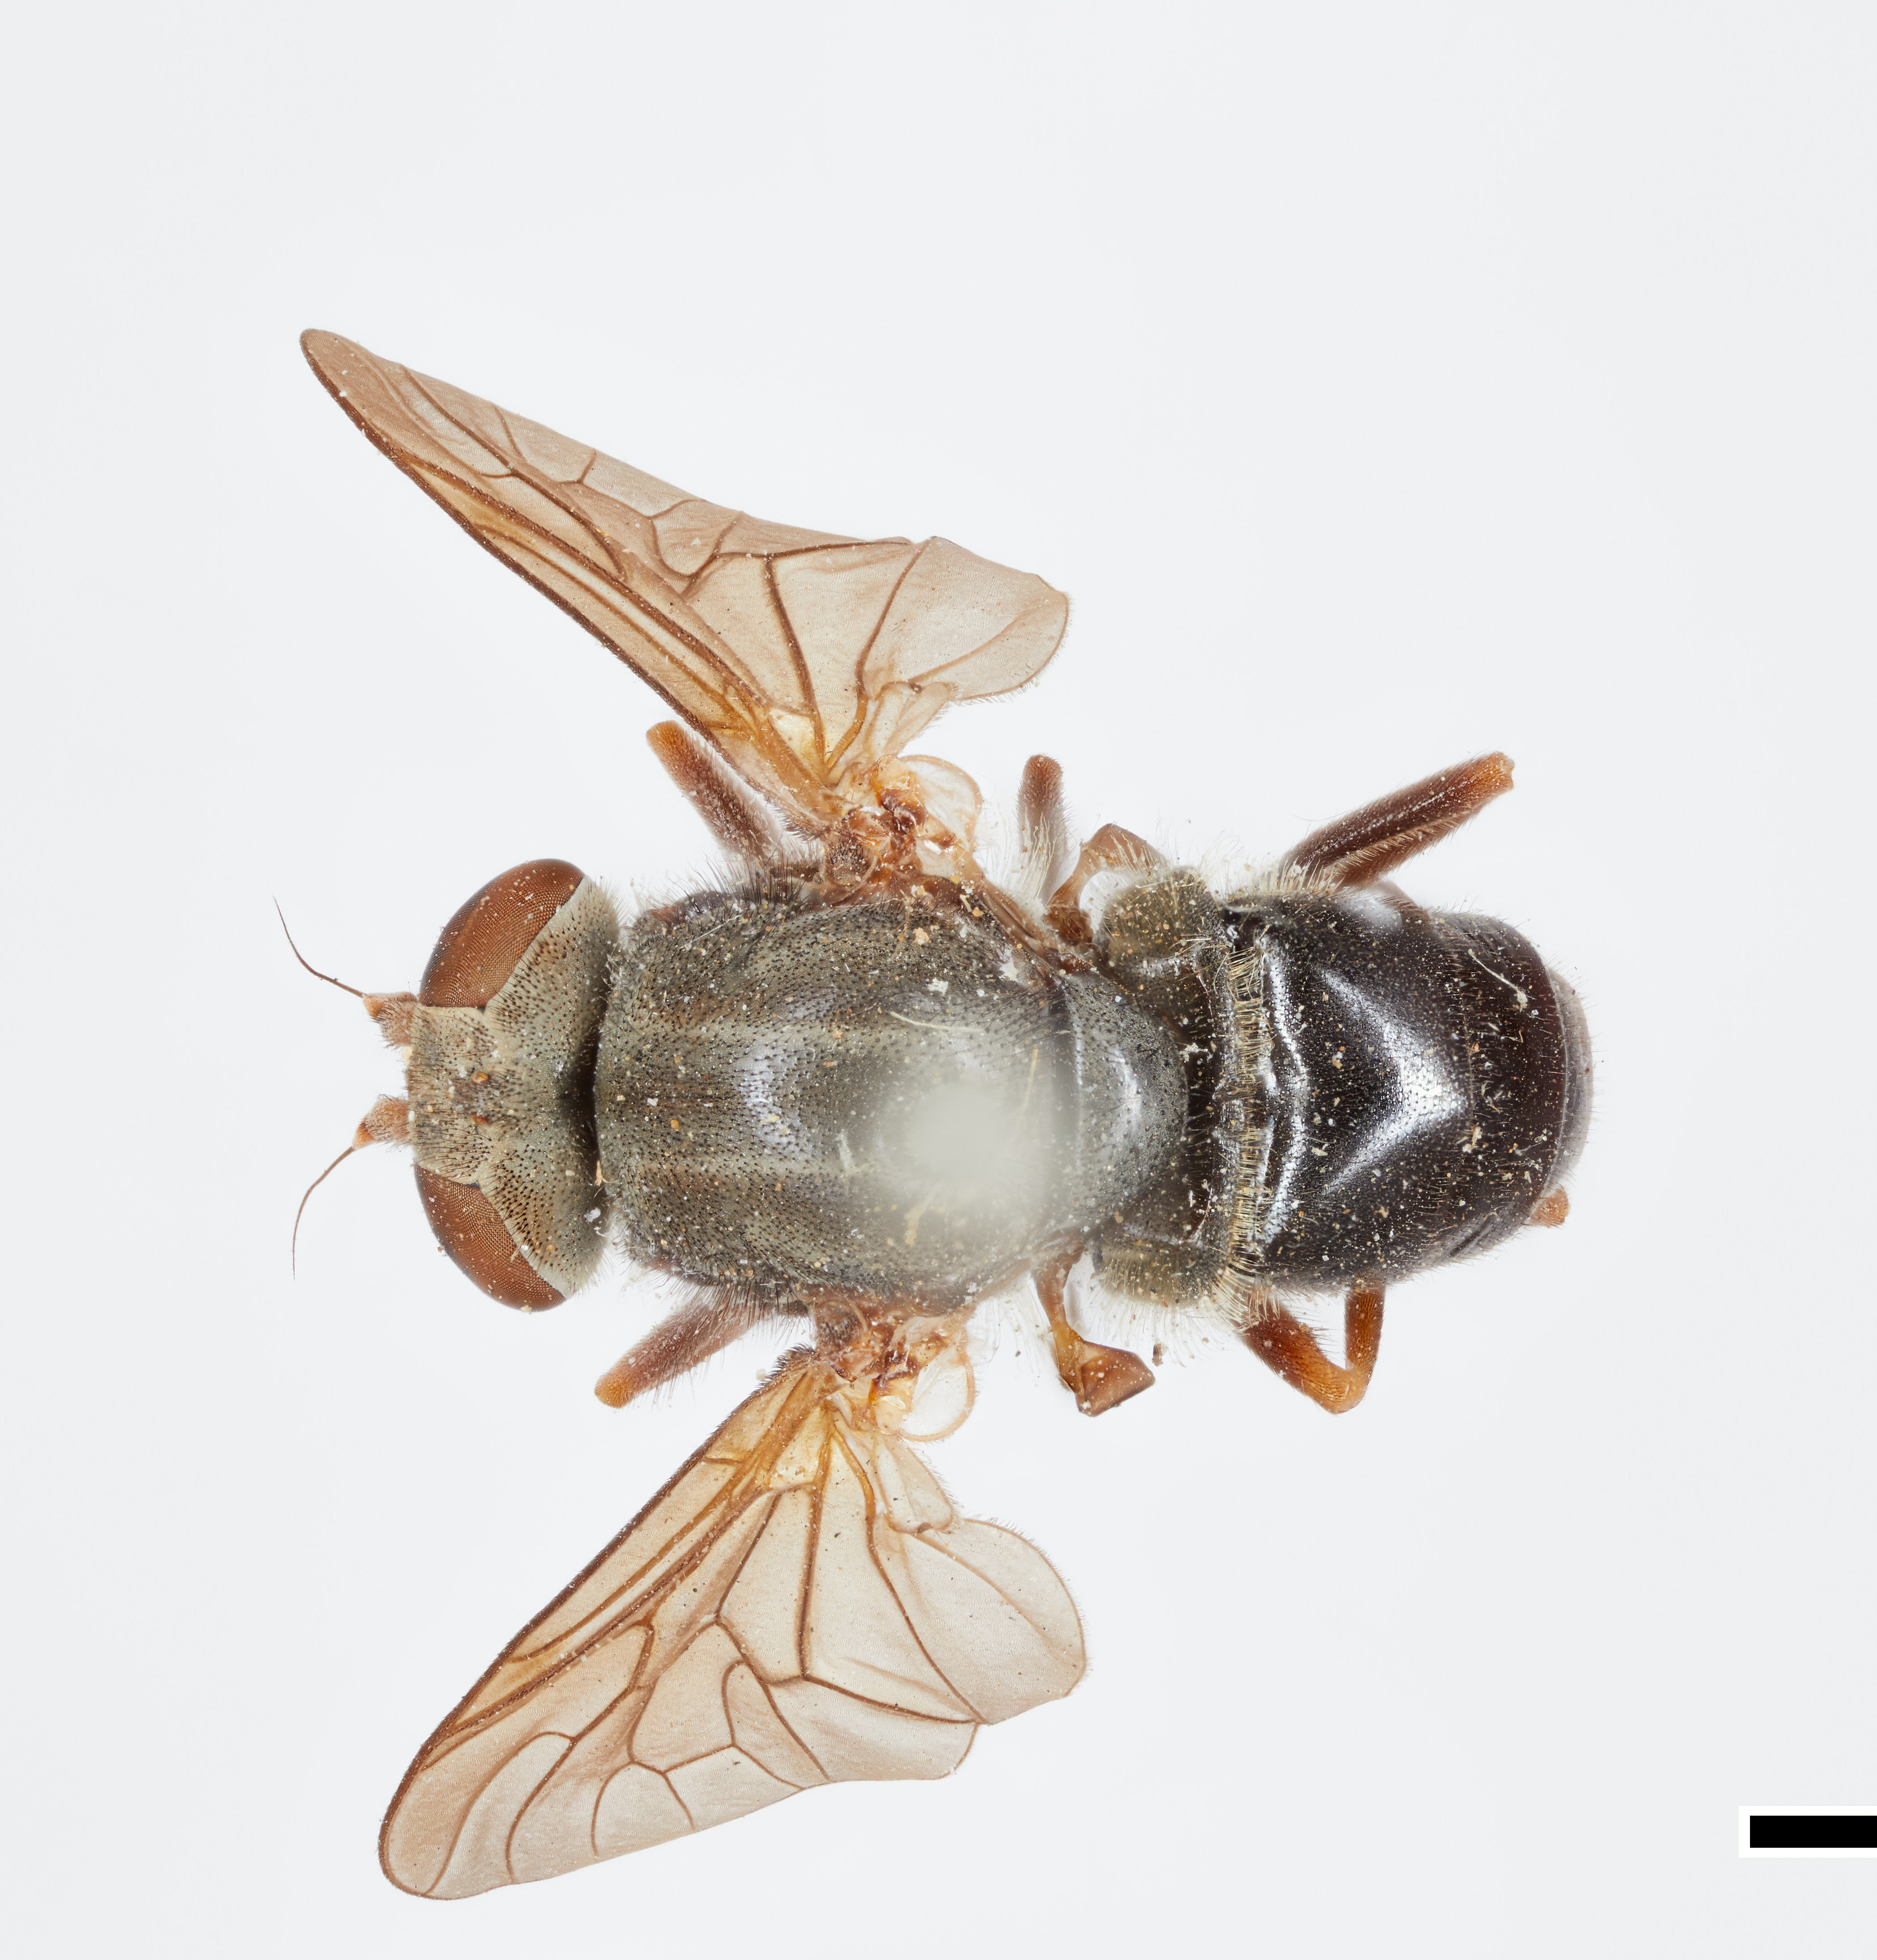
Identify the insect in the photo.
Symphoromyia limata
